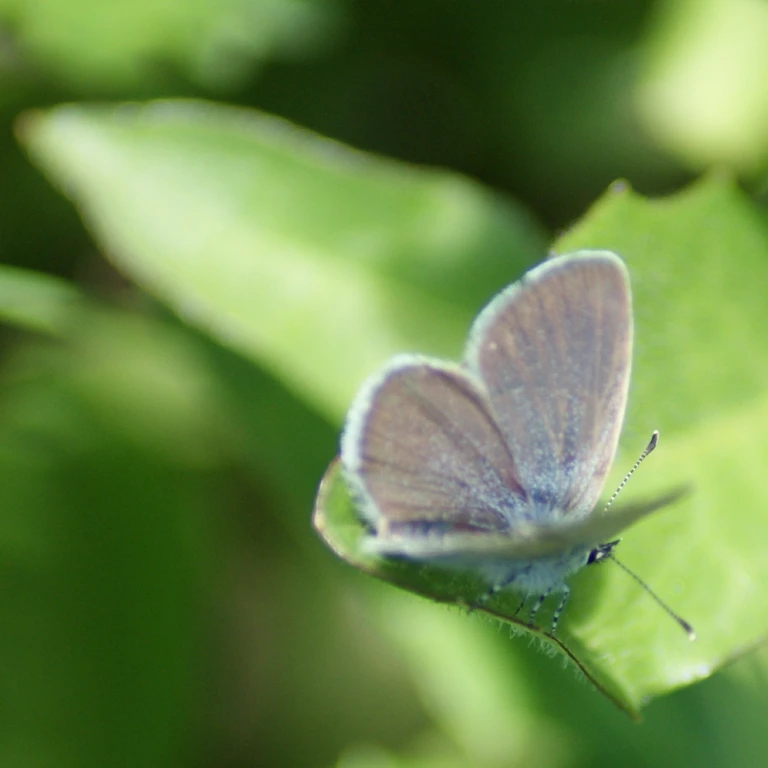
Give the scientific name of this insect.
Cupido minimus
